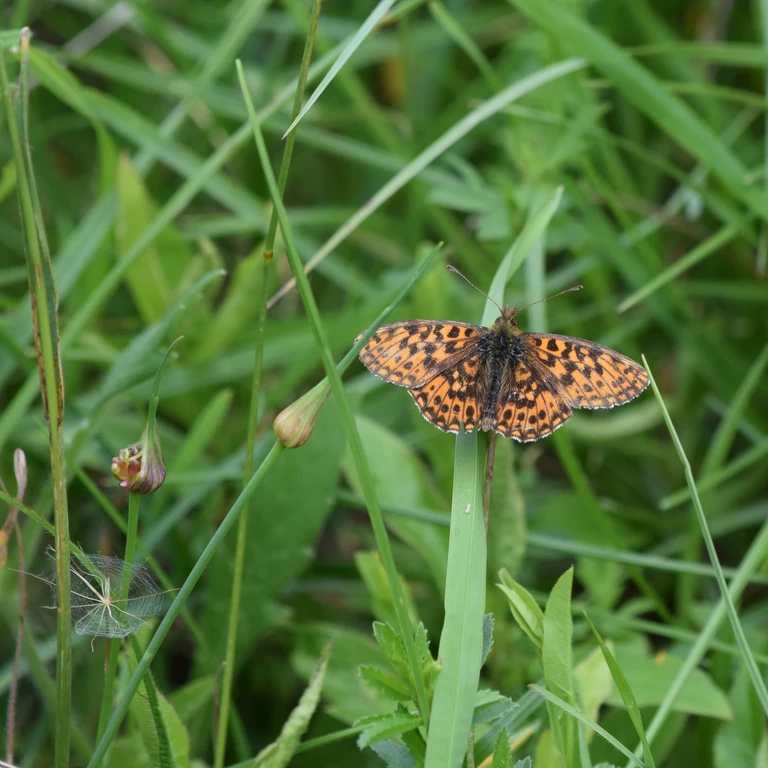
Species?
Boloria dia
